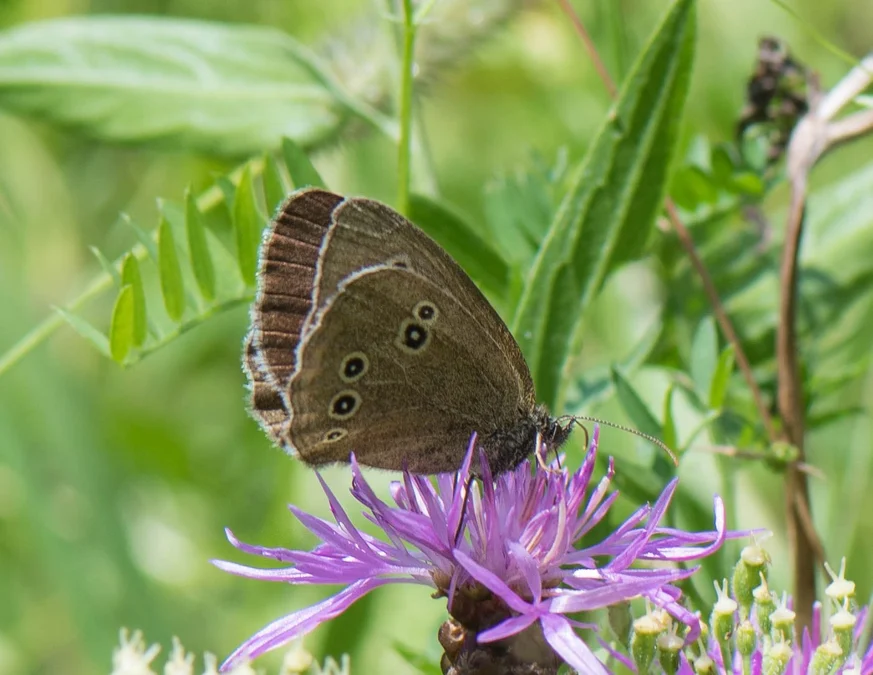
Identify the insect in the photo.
Aphantopus hyperantus
